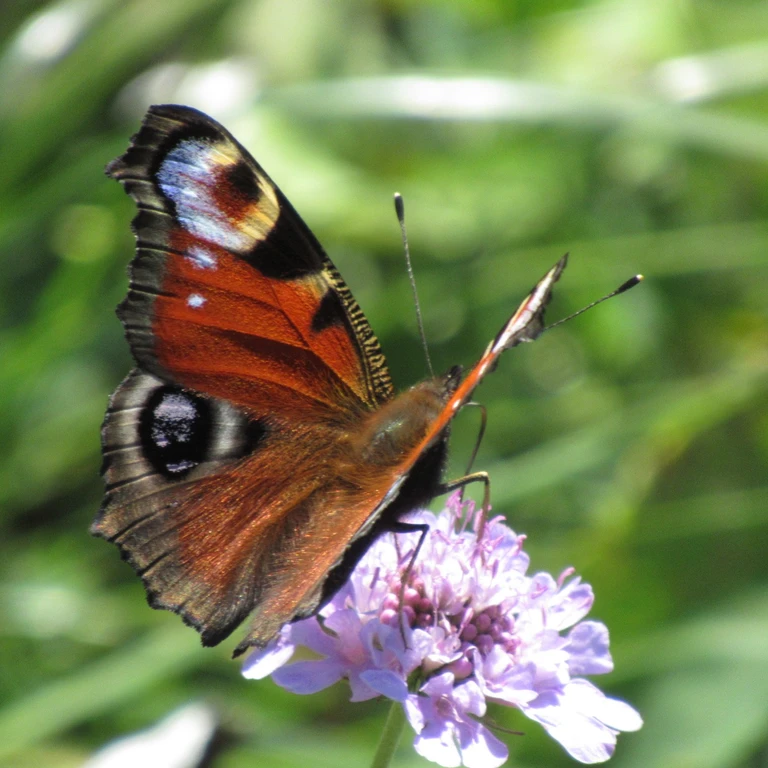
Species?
Aglais io
